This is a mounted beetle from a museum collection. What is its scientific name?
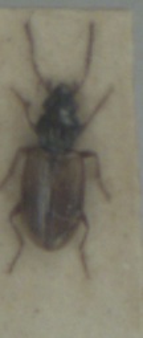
Bembidion ephippium
